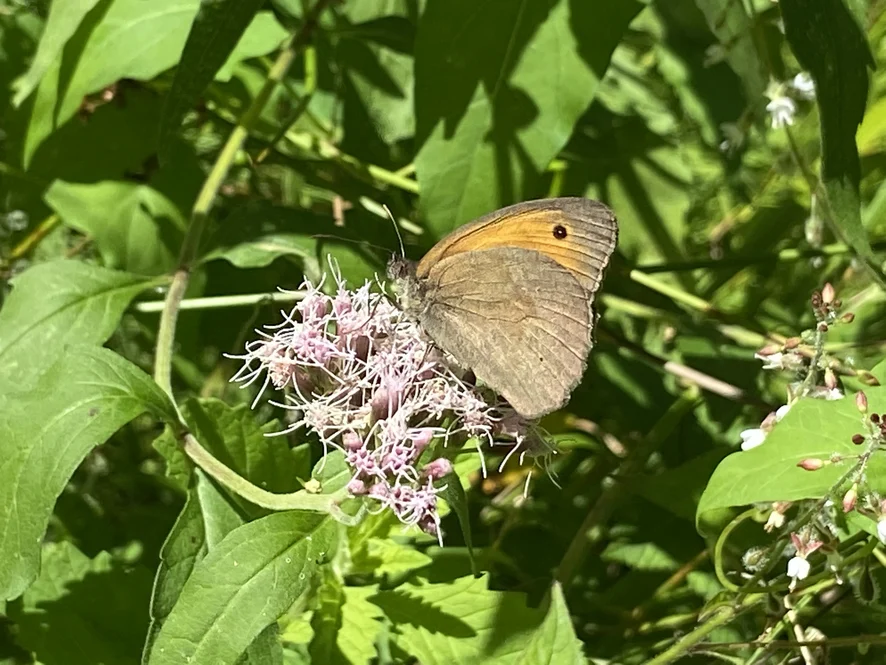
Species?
Maniola jurtina
